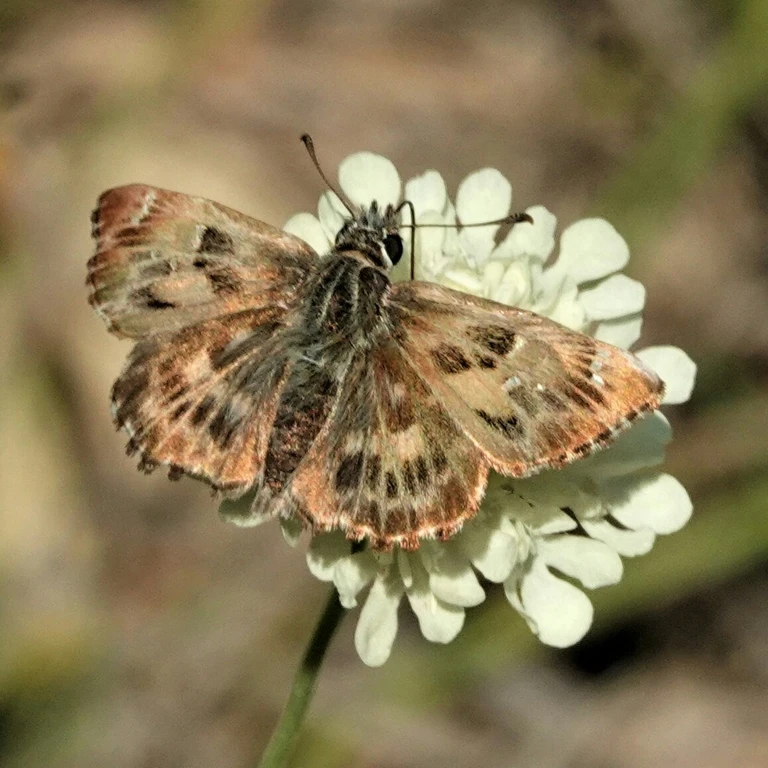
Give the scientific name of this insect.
Carcharodus alceae
